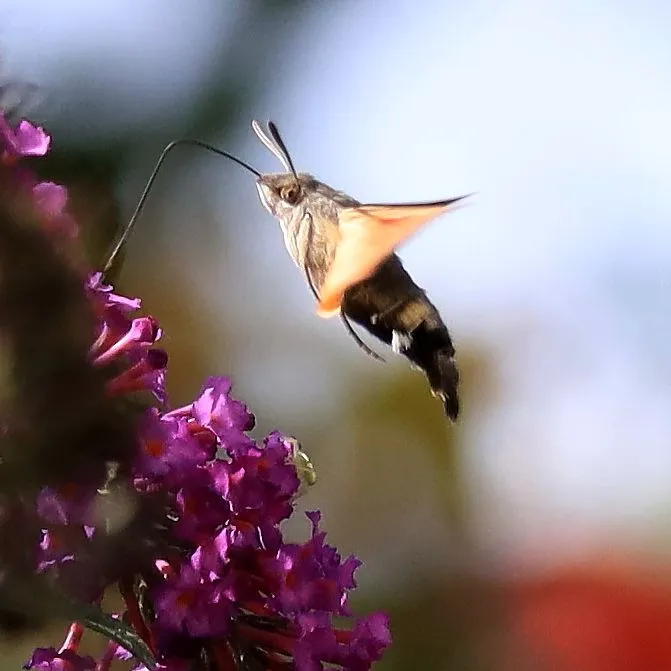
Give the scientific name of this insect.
Macroglossum stellatarum
